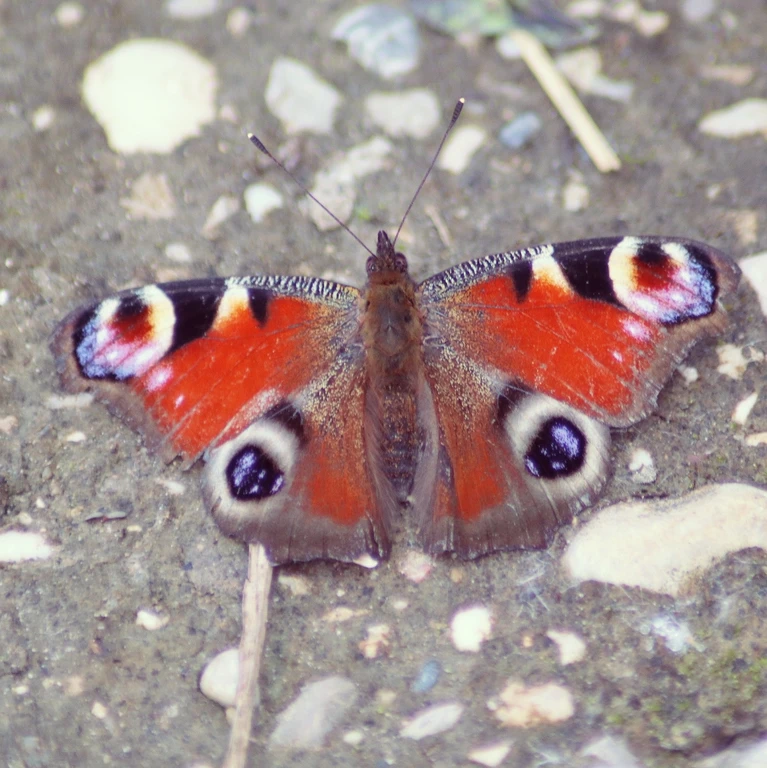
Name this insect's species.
Aglais io
